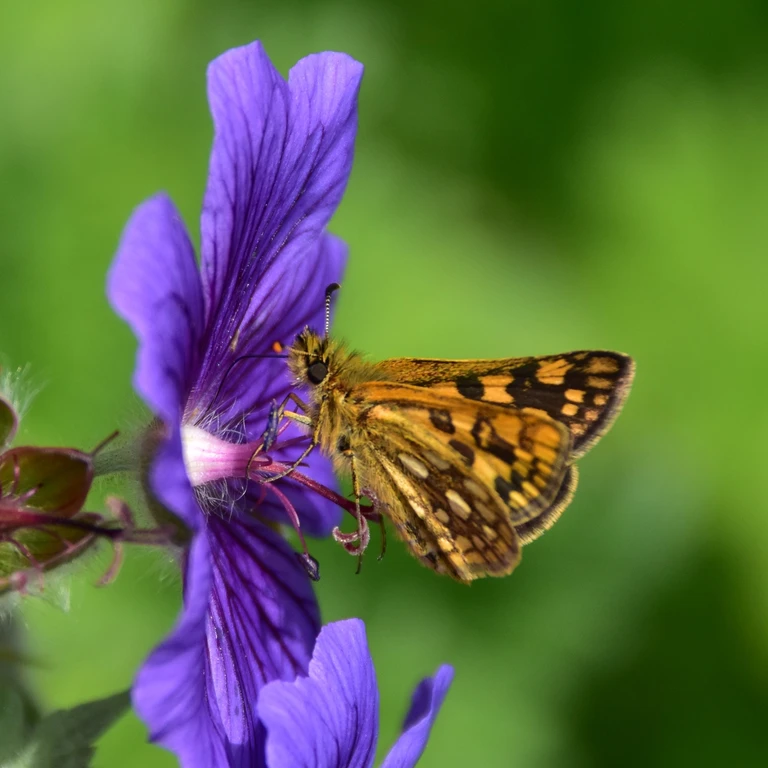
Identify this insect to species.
Carterocephalus palaemon
